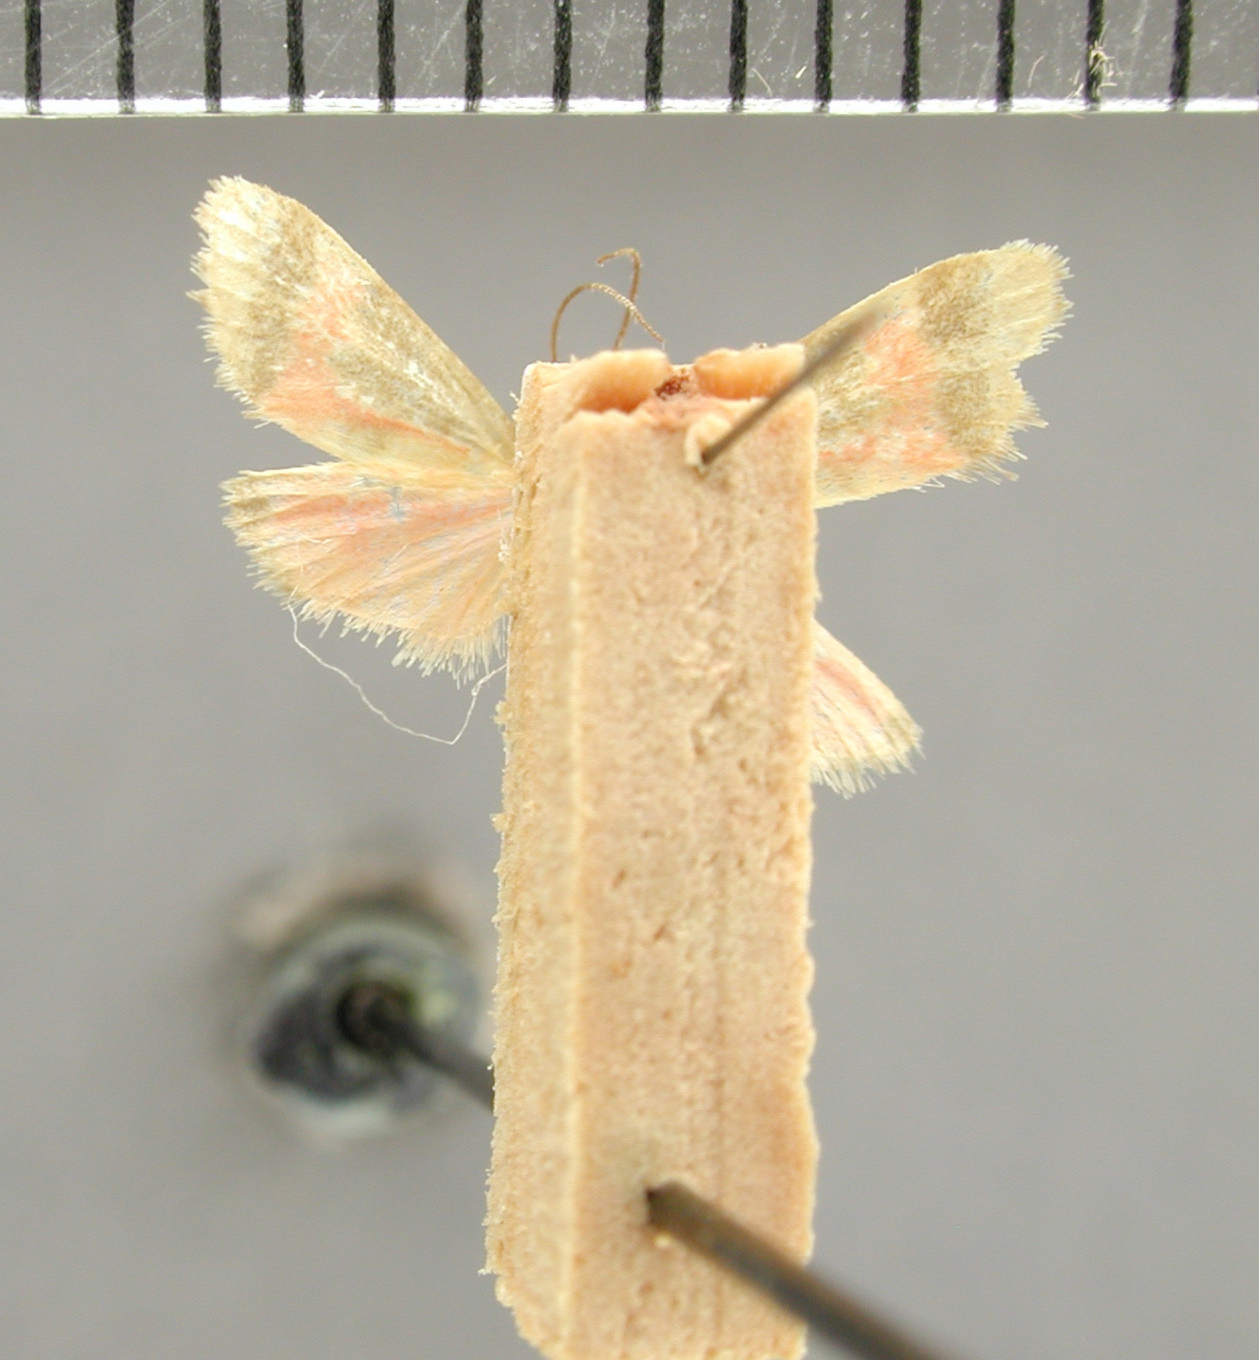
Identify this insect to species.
Illice leuconotum
